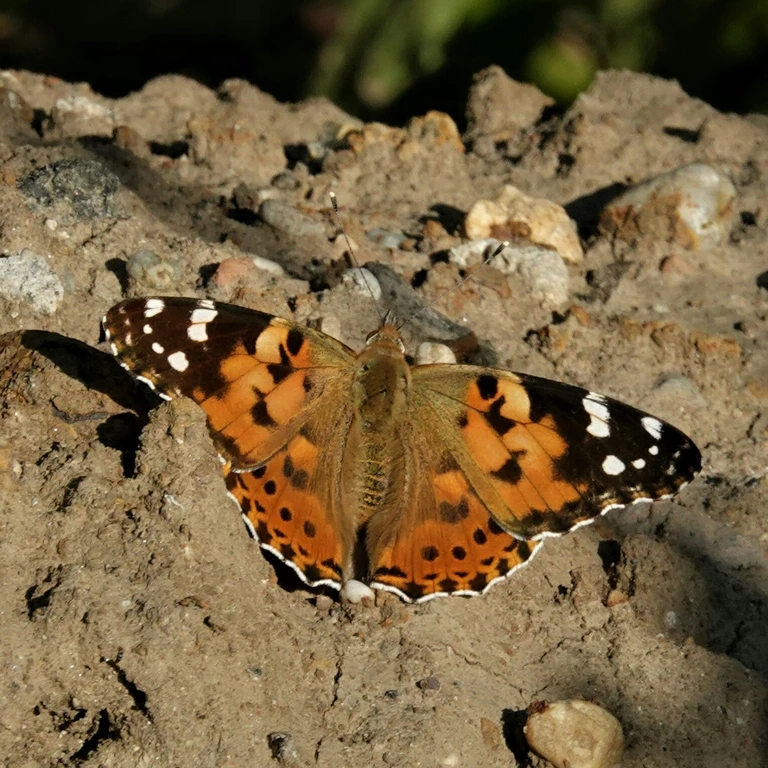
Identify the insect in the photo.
Vanessa cardui
